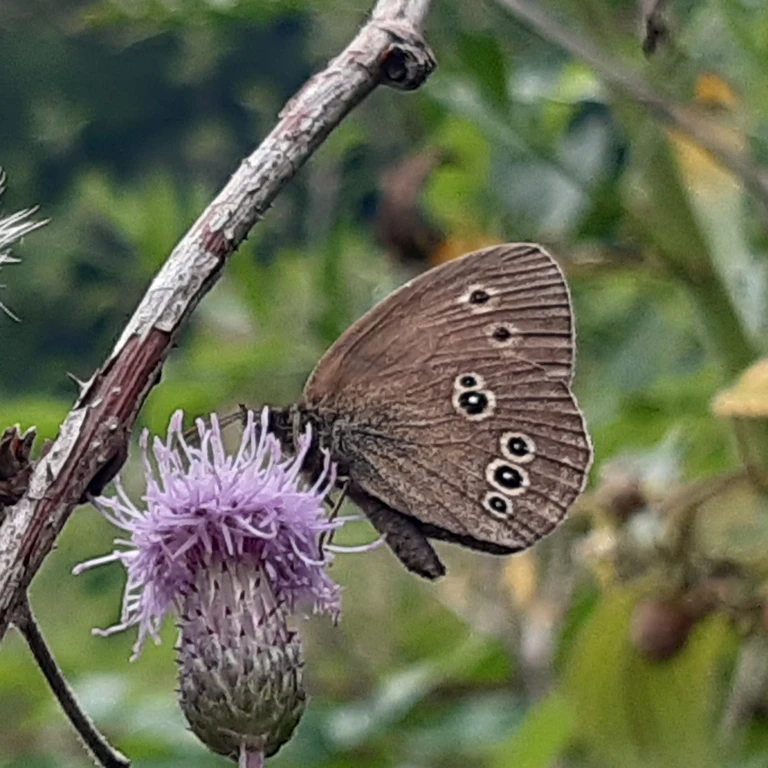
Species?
Aphantopus hyperantus
